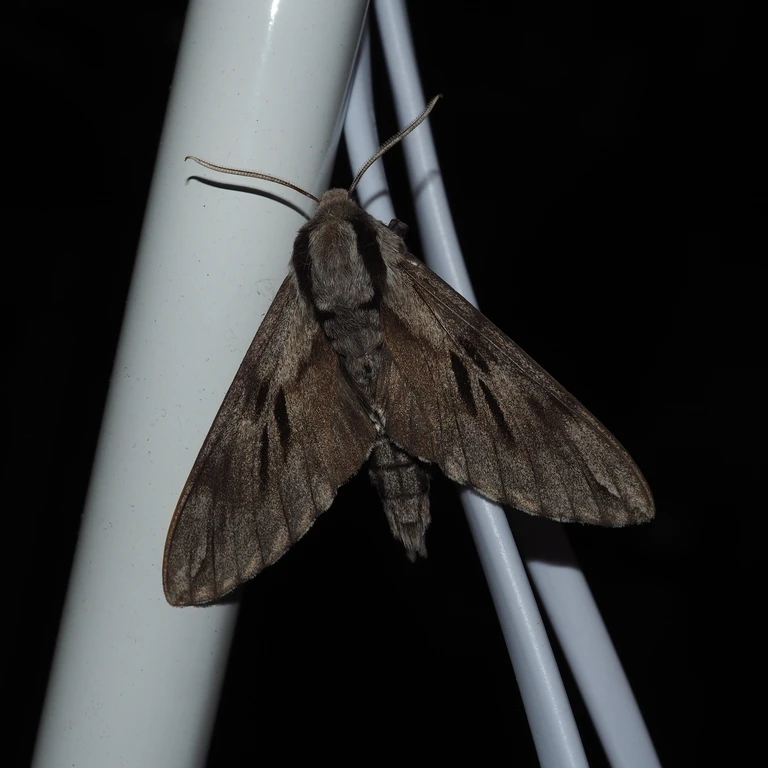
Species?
Sphinx pinastri
